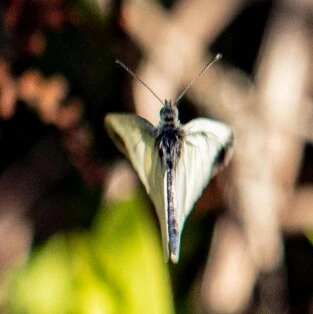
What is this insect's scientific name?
Leptidea sinapis/juvernica
